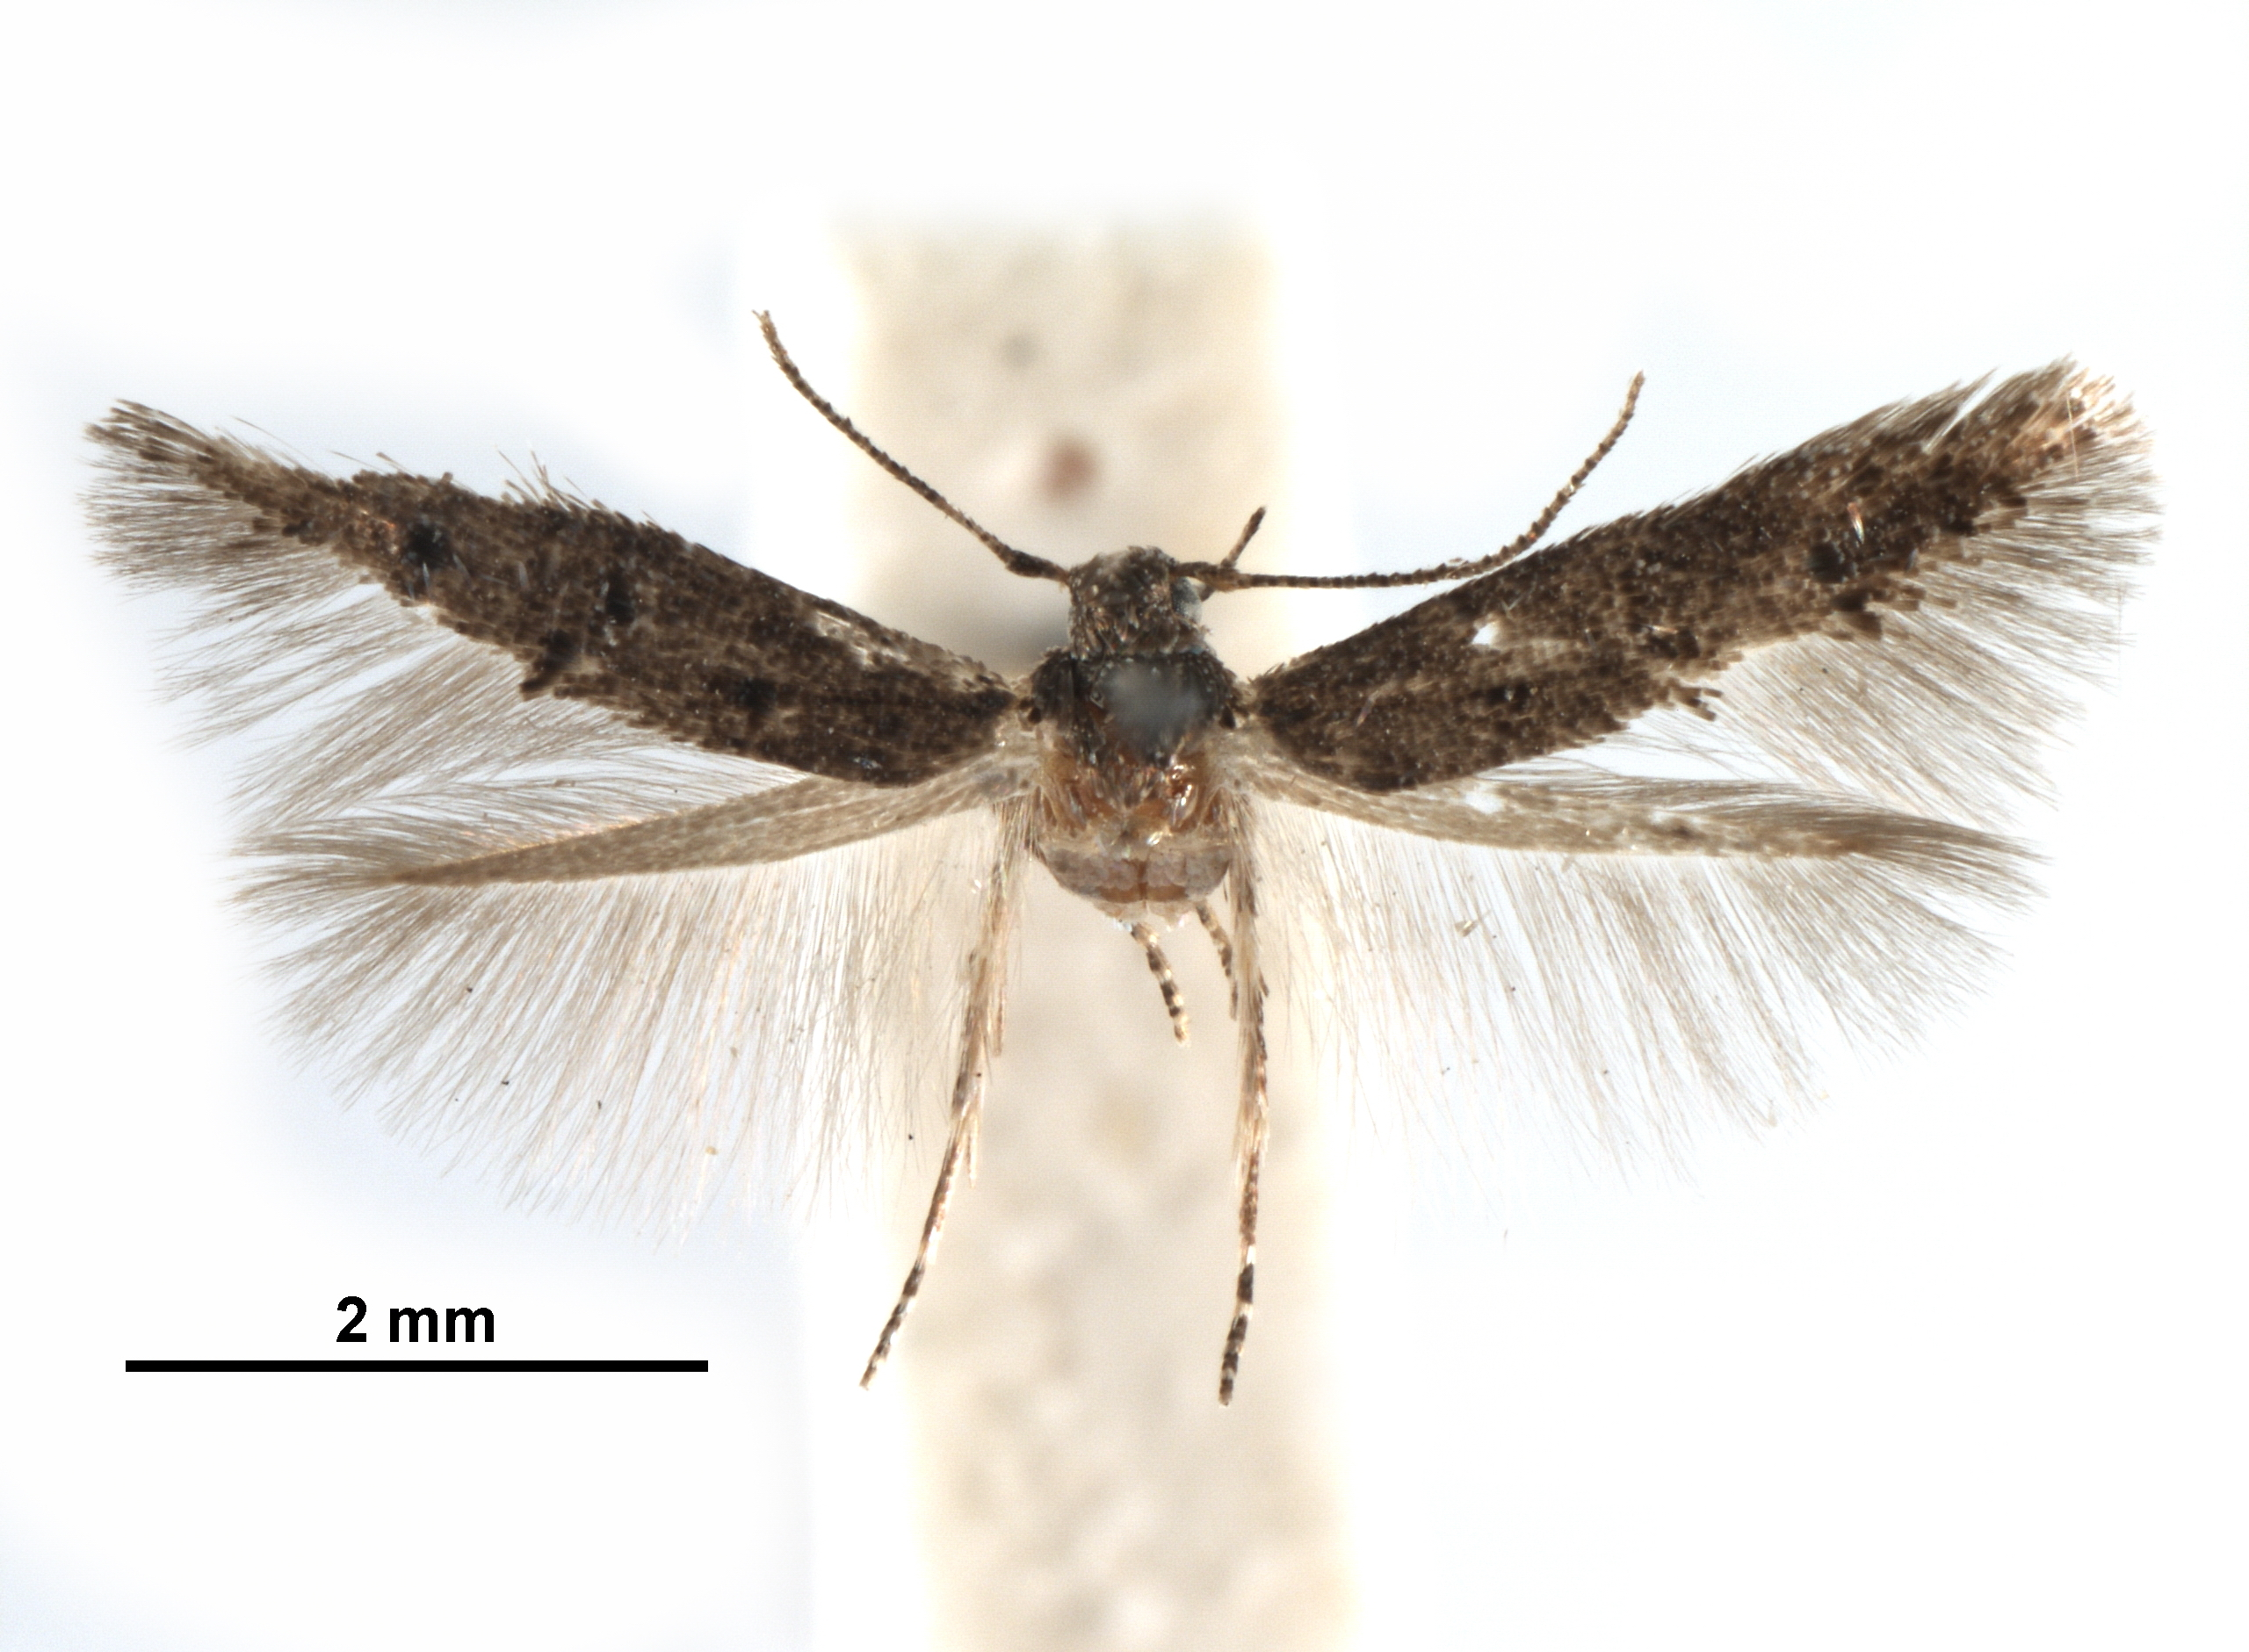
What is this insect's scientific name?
Stilbosis risor
